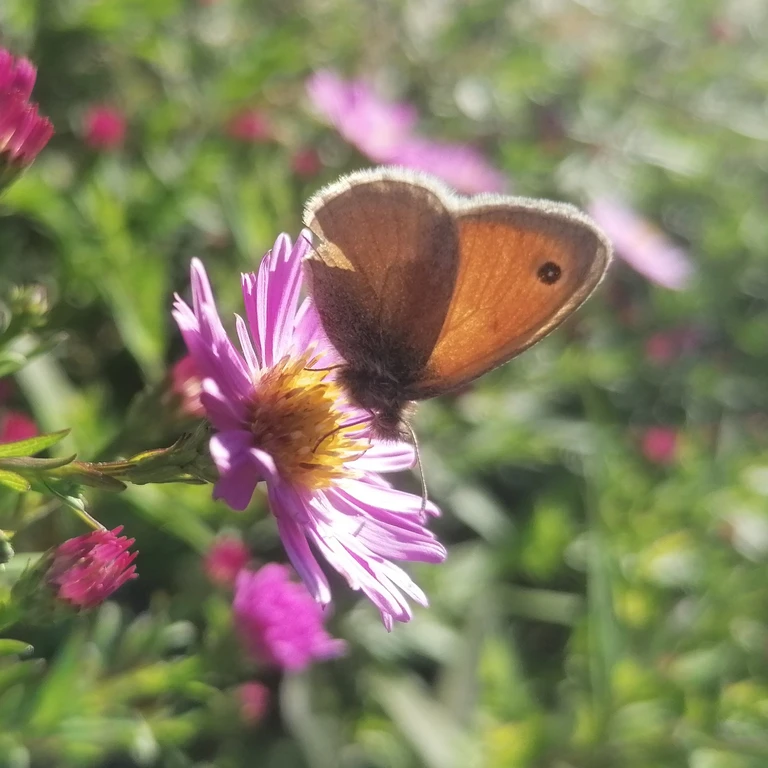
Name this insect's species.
Coenonympha pamphilus
